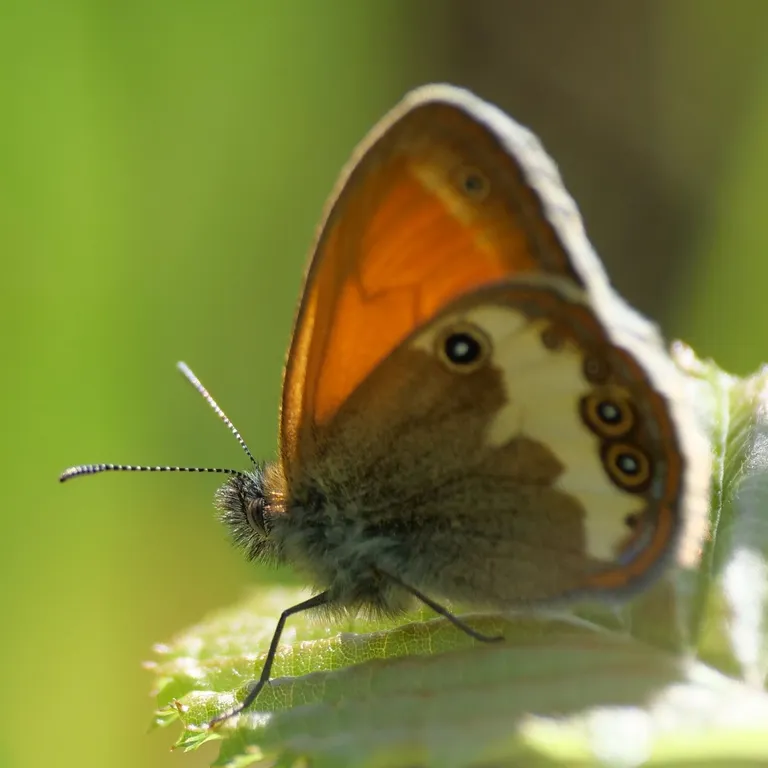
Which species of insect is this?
Coenonympha arcania
